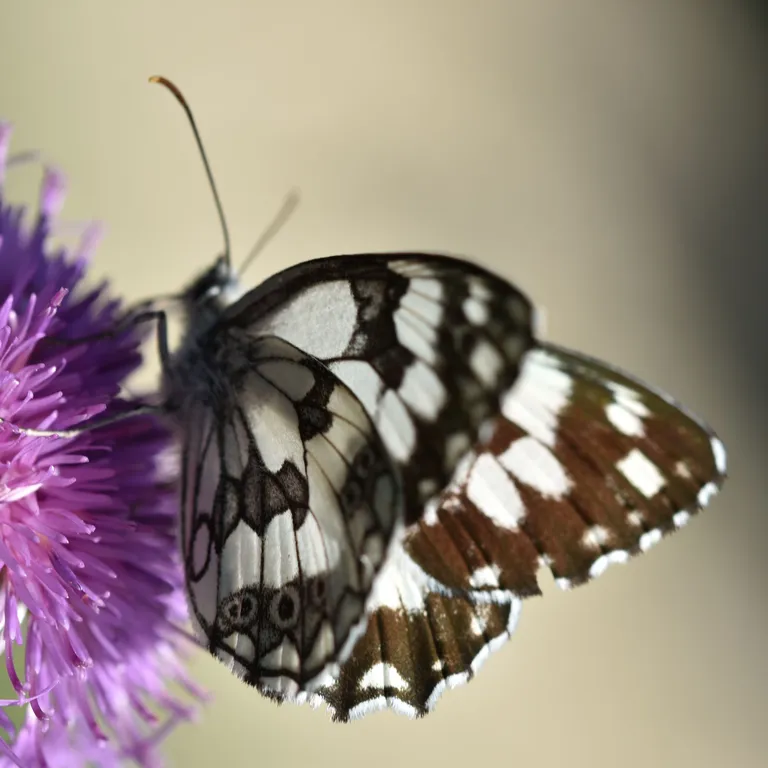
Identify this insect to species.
Melanargia galathea
